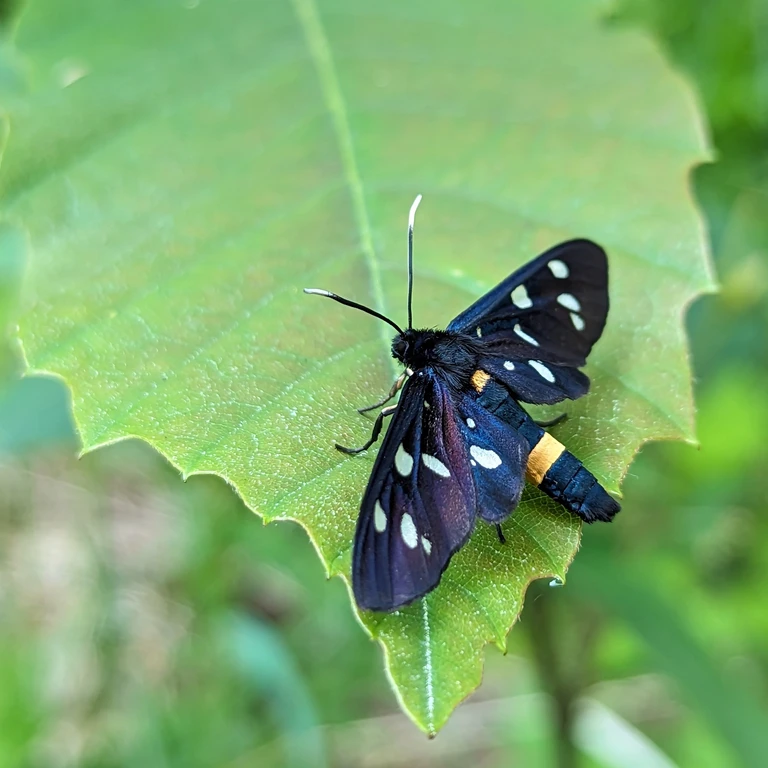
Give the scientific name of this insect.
Amata phegea
